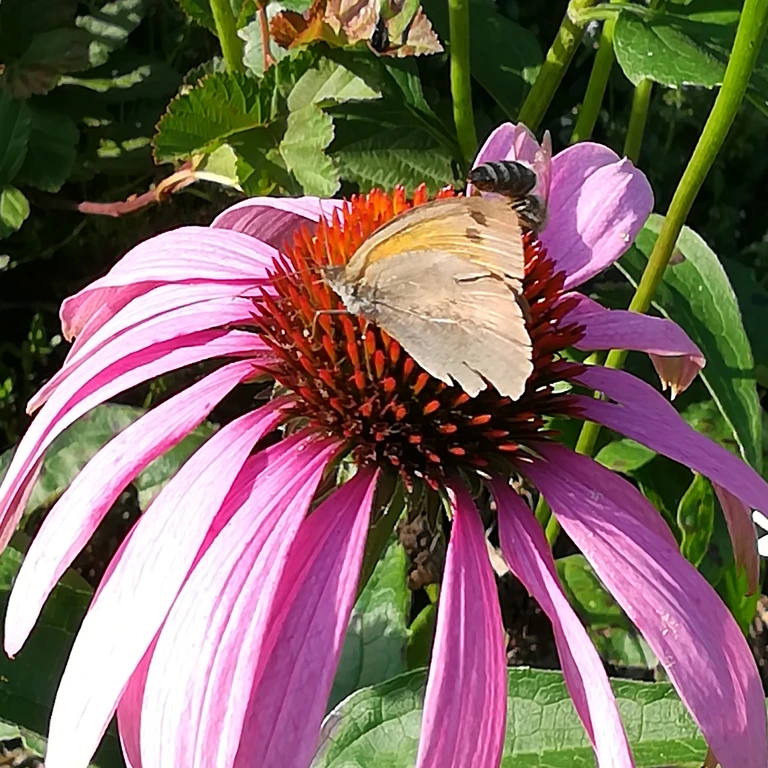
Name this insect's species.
Maniola jurtina
